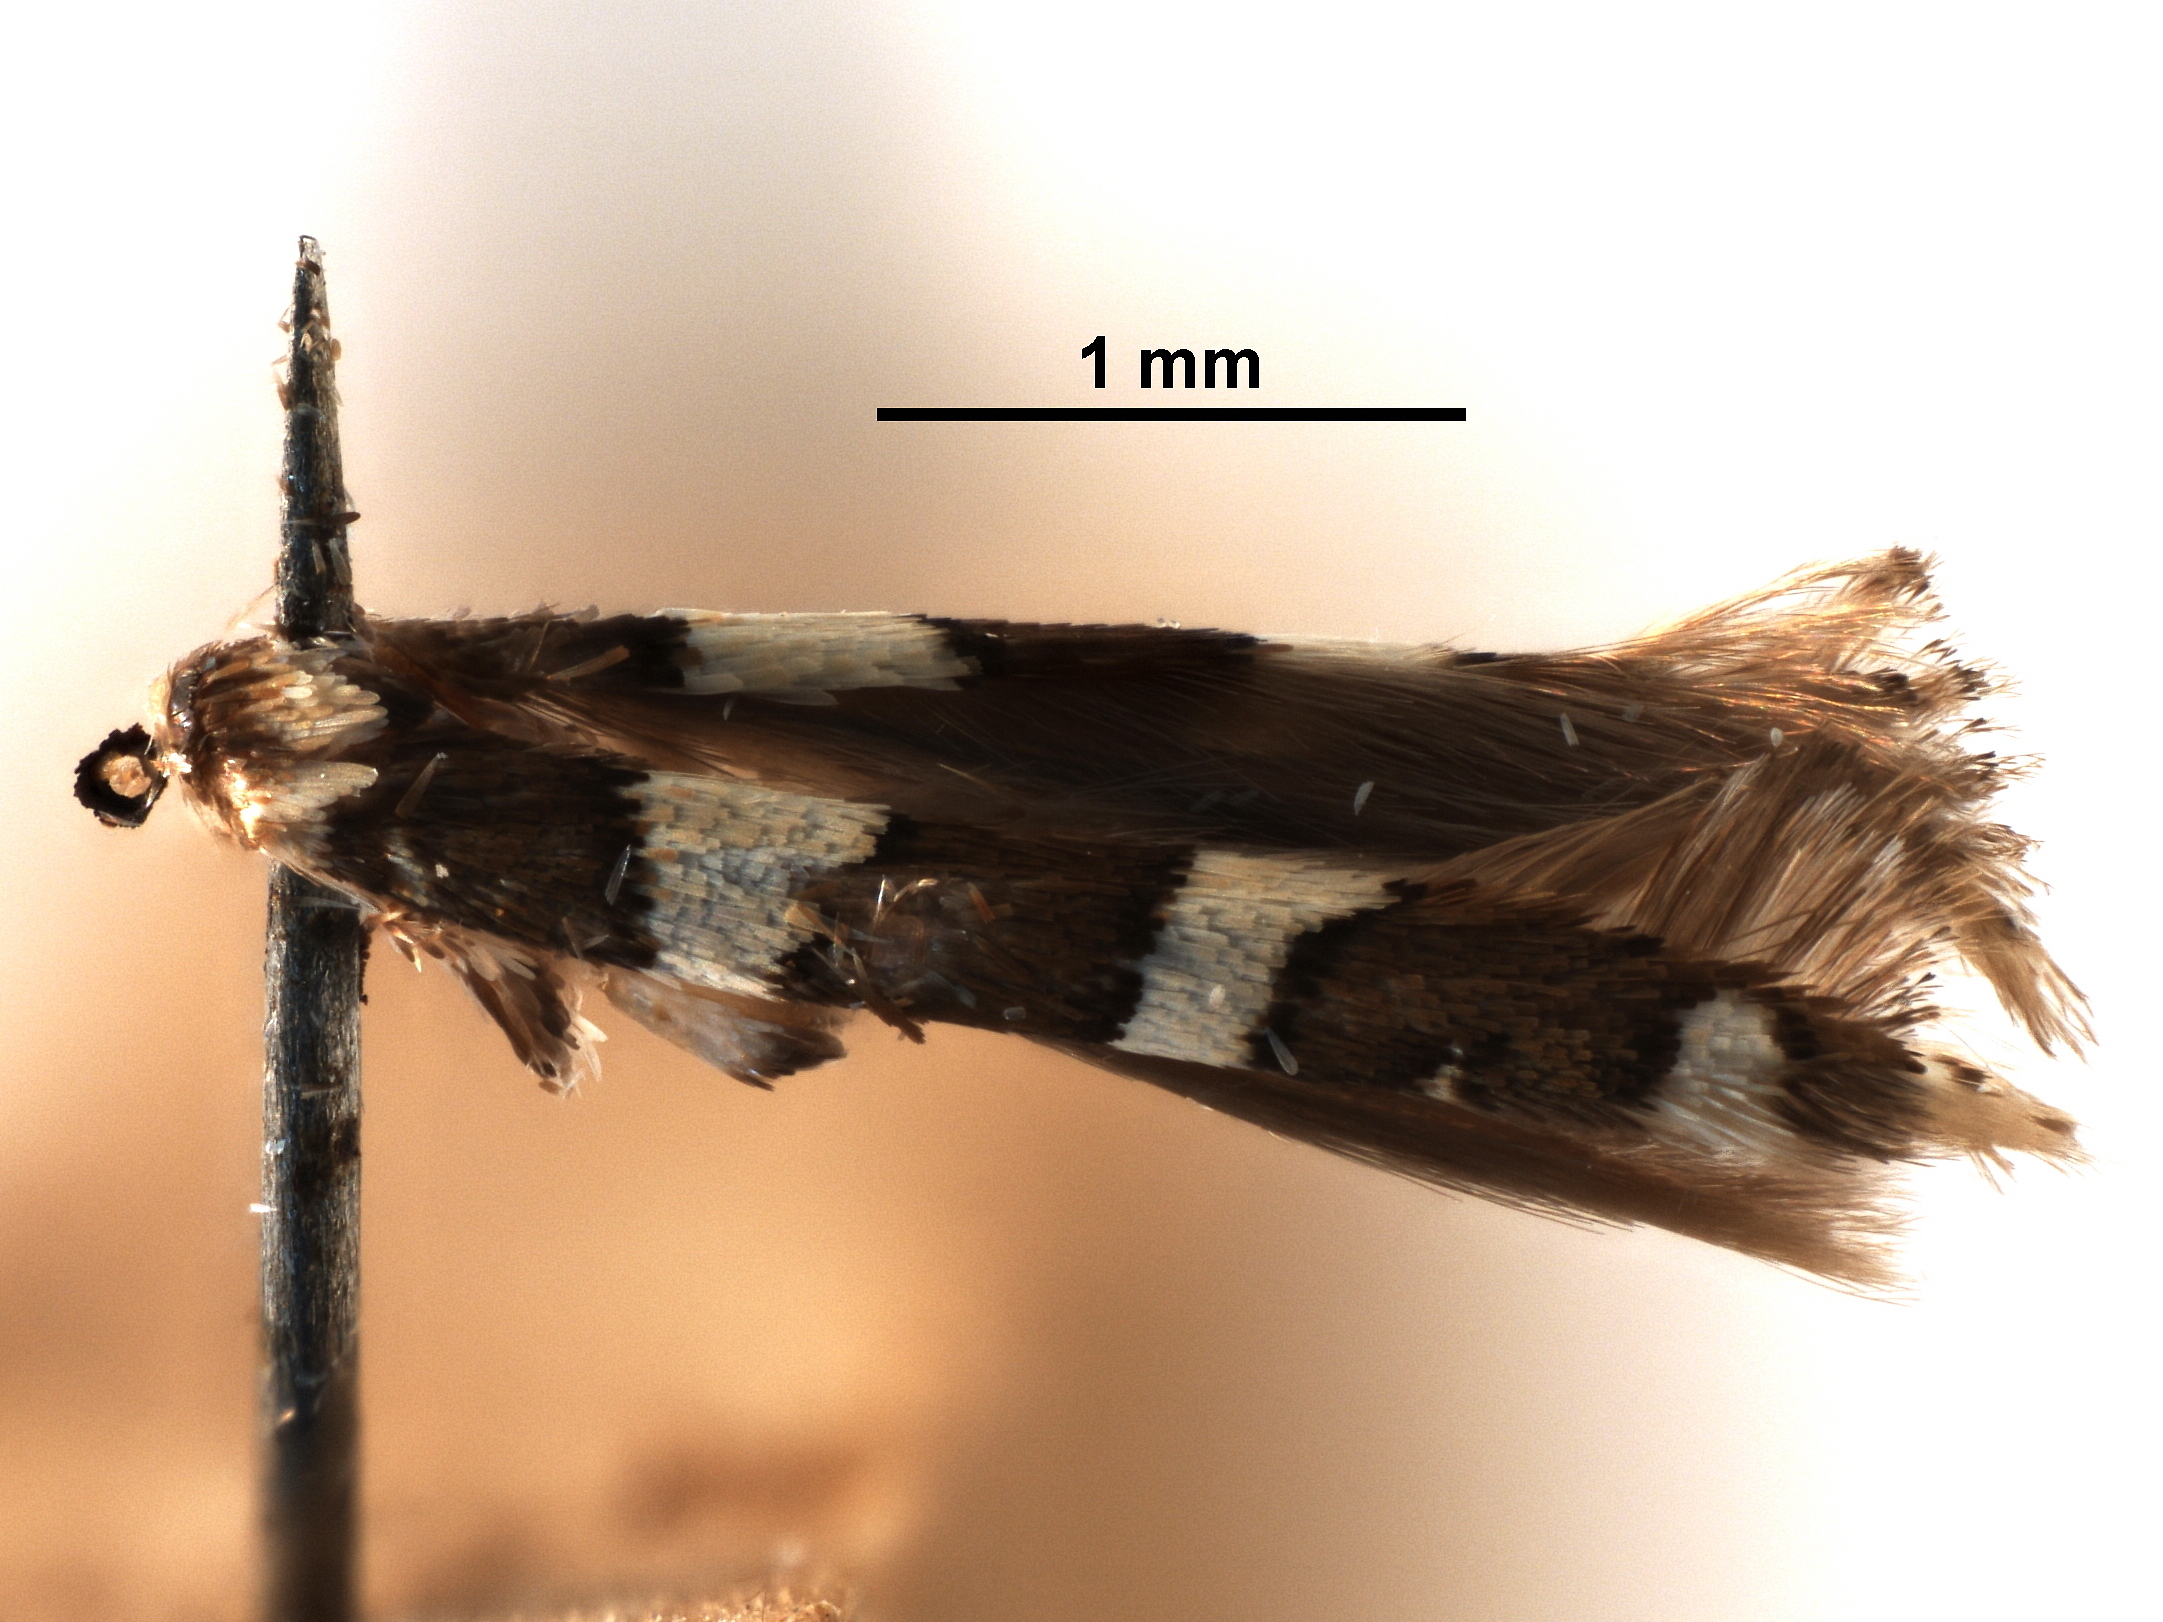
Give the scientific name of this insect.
Acrocercops cissiella
